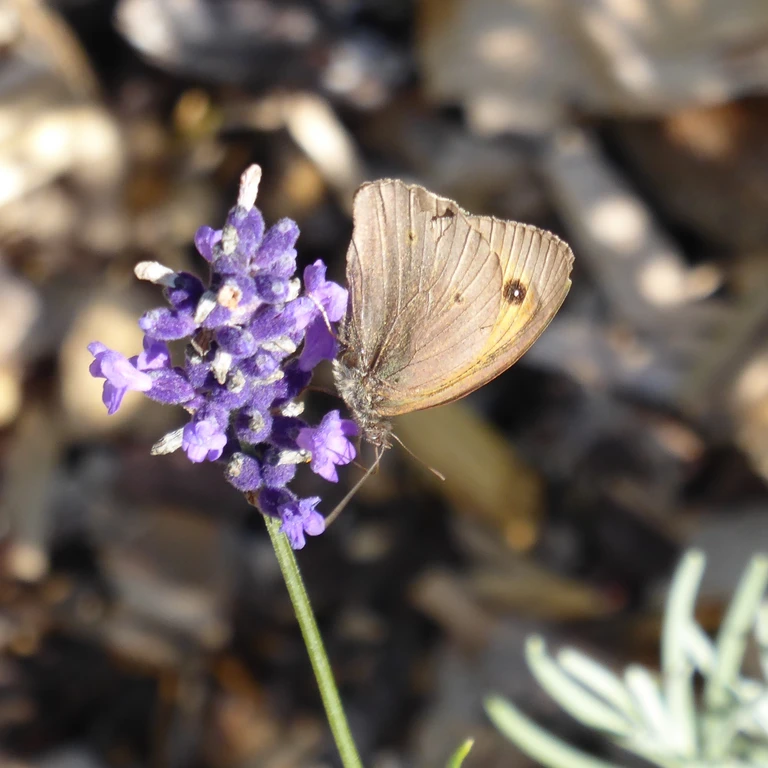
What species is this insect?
Maniola jurtina
